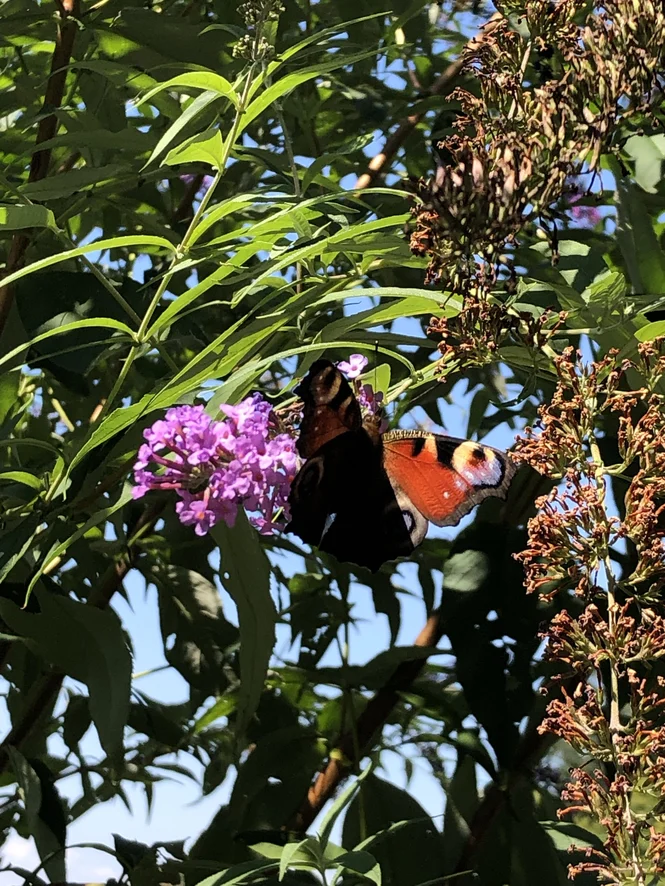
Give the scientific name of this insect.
Aglais io
